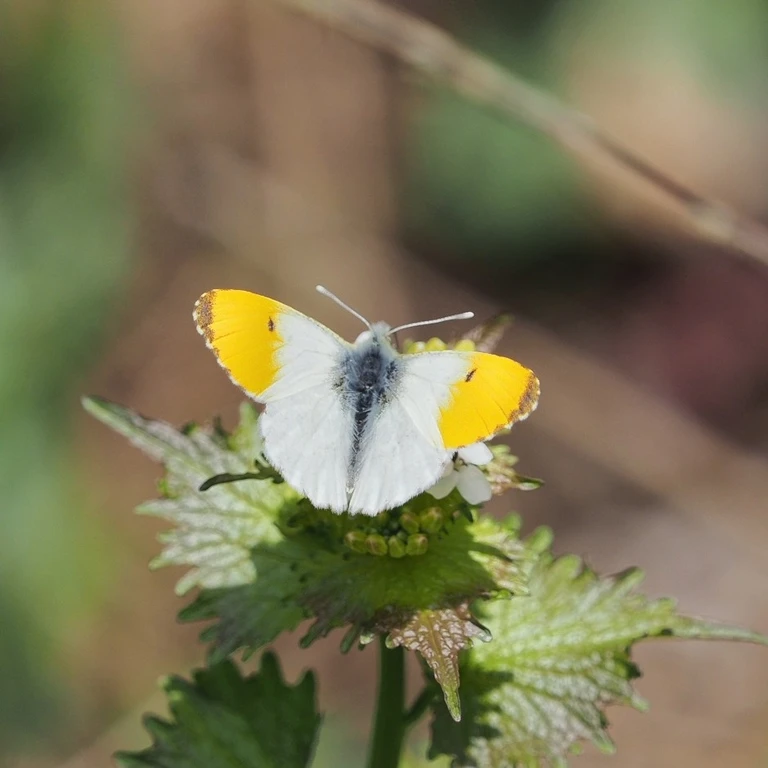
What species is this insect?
Anthocharis cardamines
